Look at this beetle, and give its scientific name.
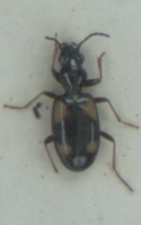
Bembidion illigeri
